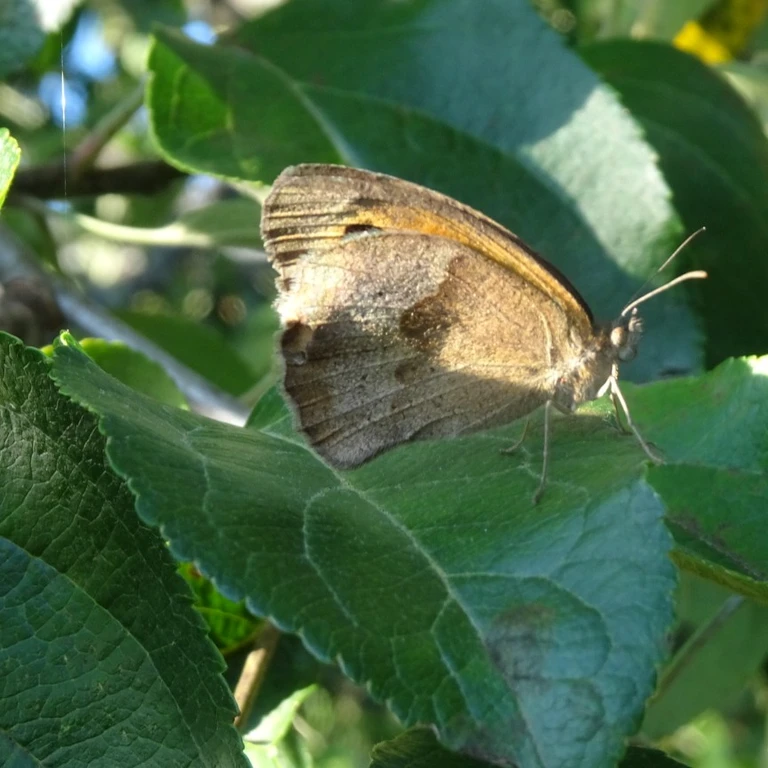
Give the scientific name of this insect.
Maniola jurtina
